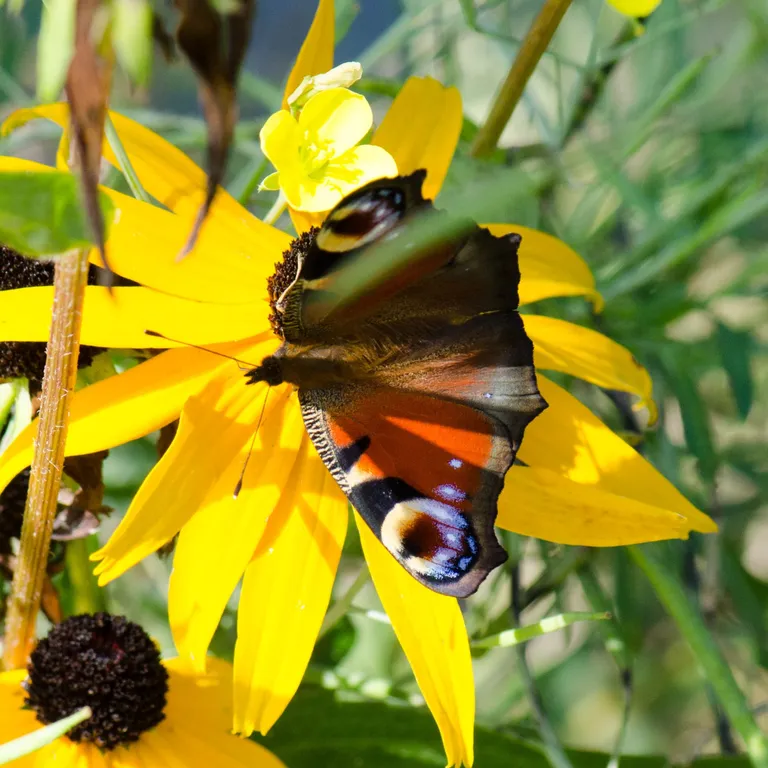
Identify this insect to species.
Aglais io
